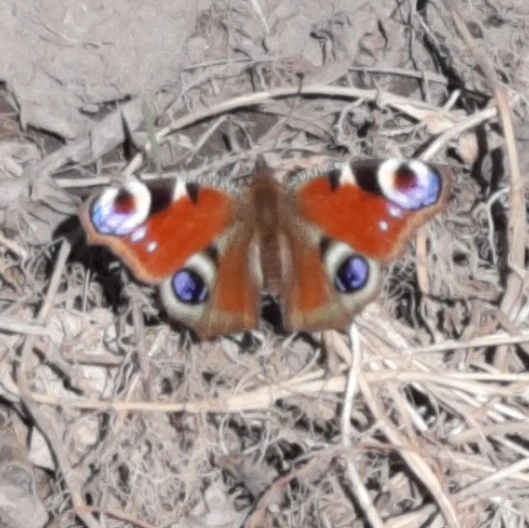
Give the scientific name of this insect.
Aglais io
